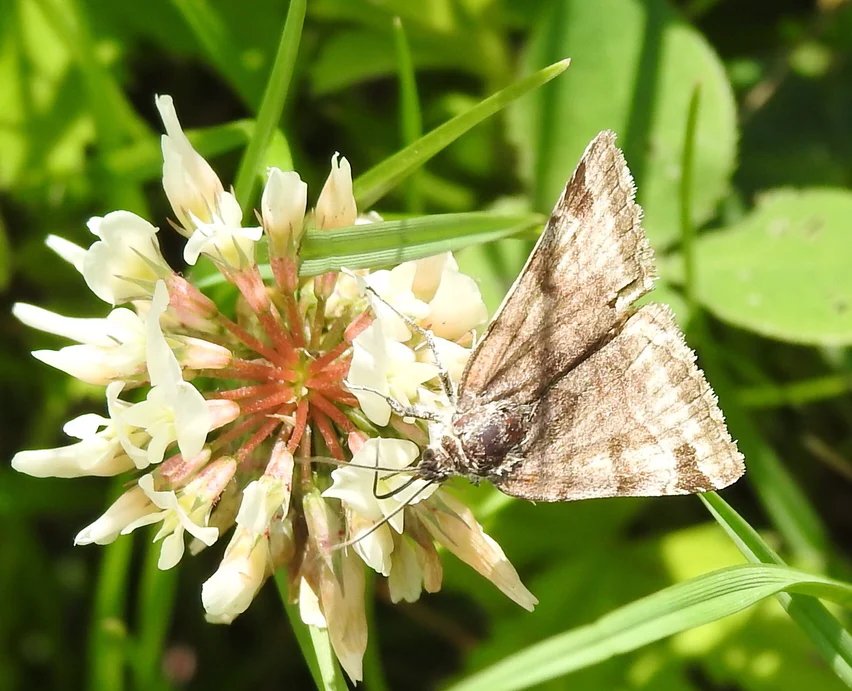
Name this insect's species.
Euclidia glyphica
